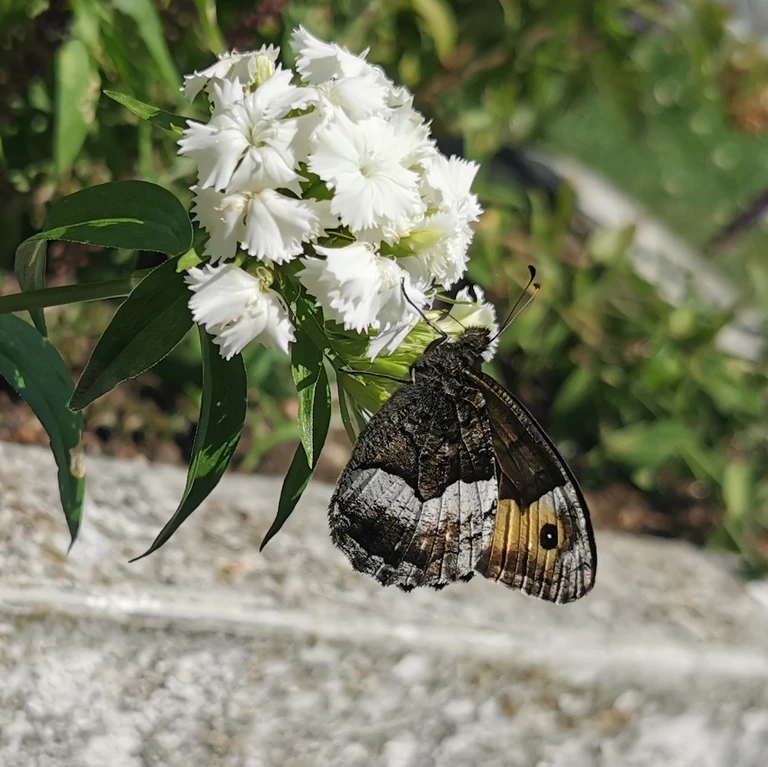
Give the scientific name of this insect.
Hipparchia alcyone
